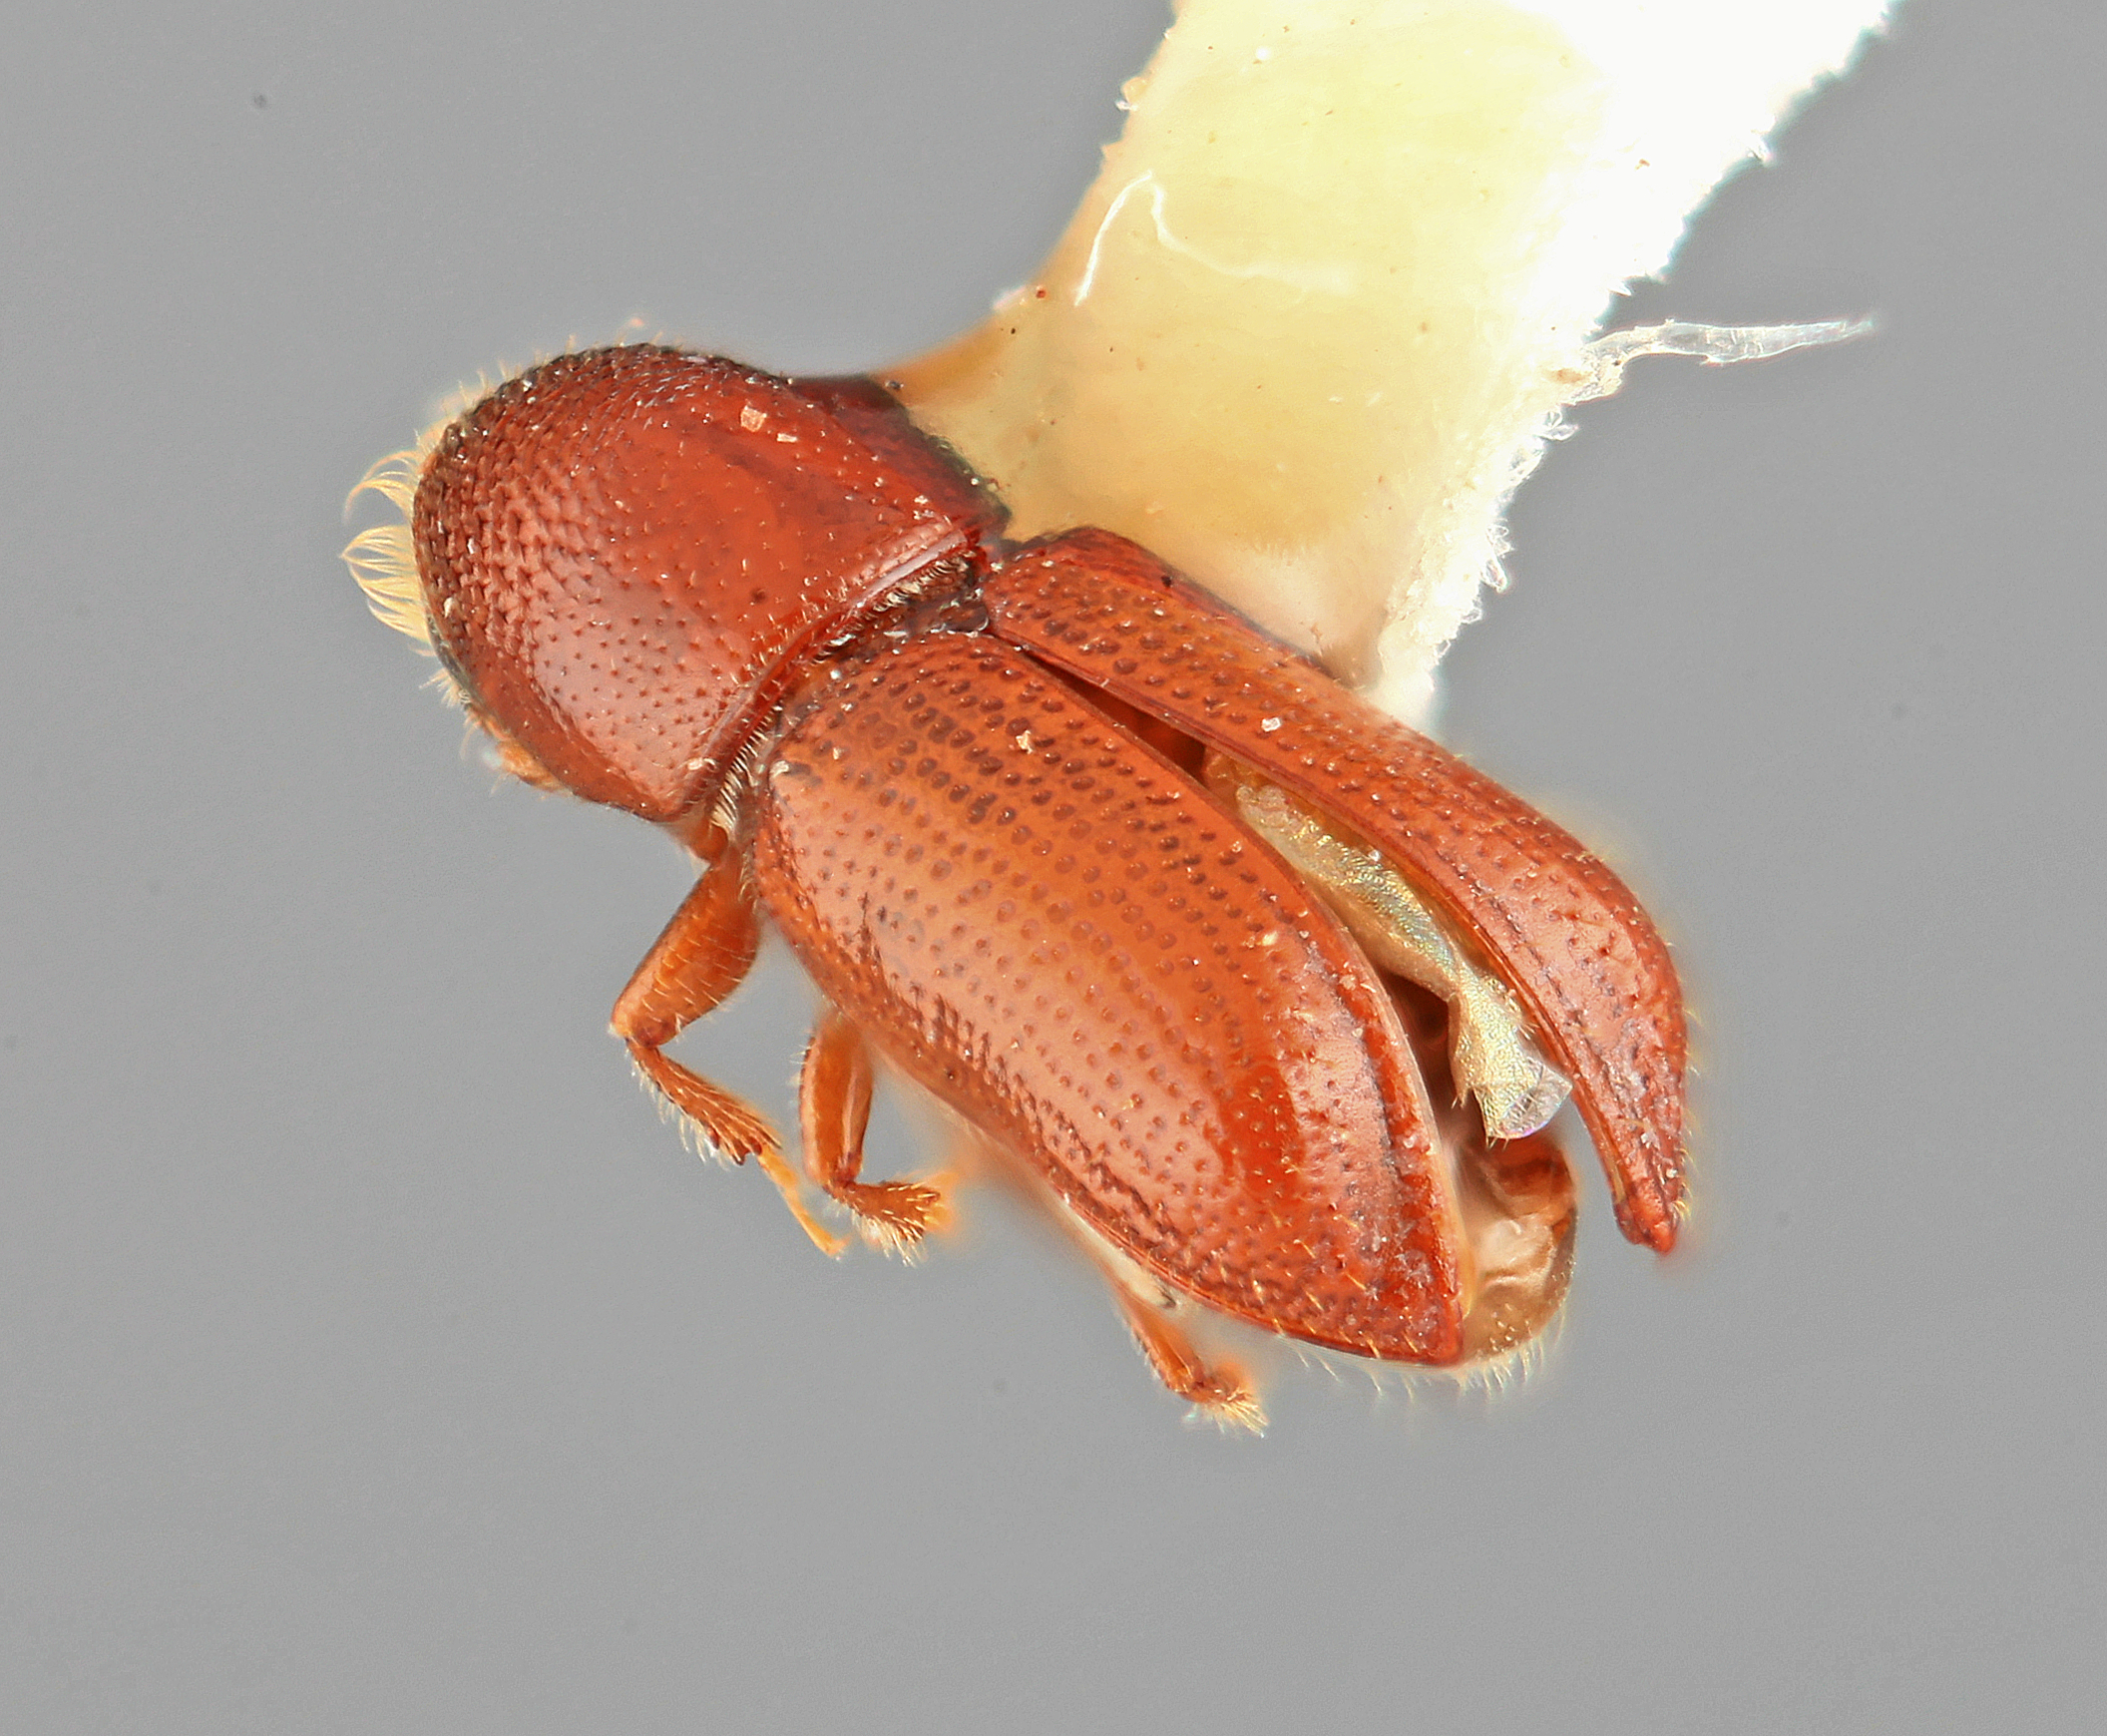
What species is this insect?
Pityophthorus minatus
